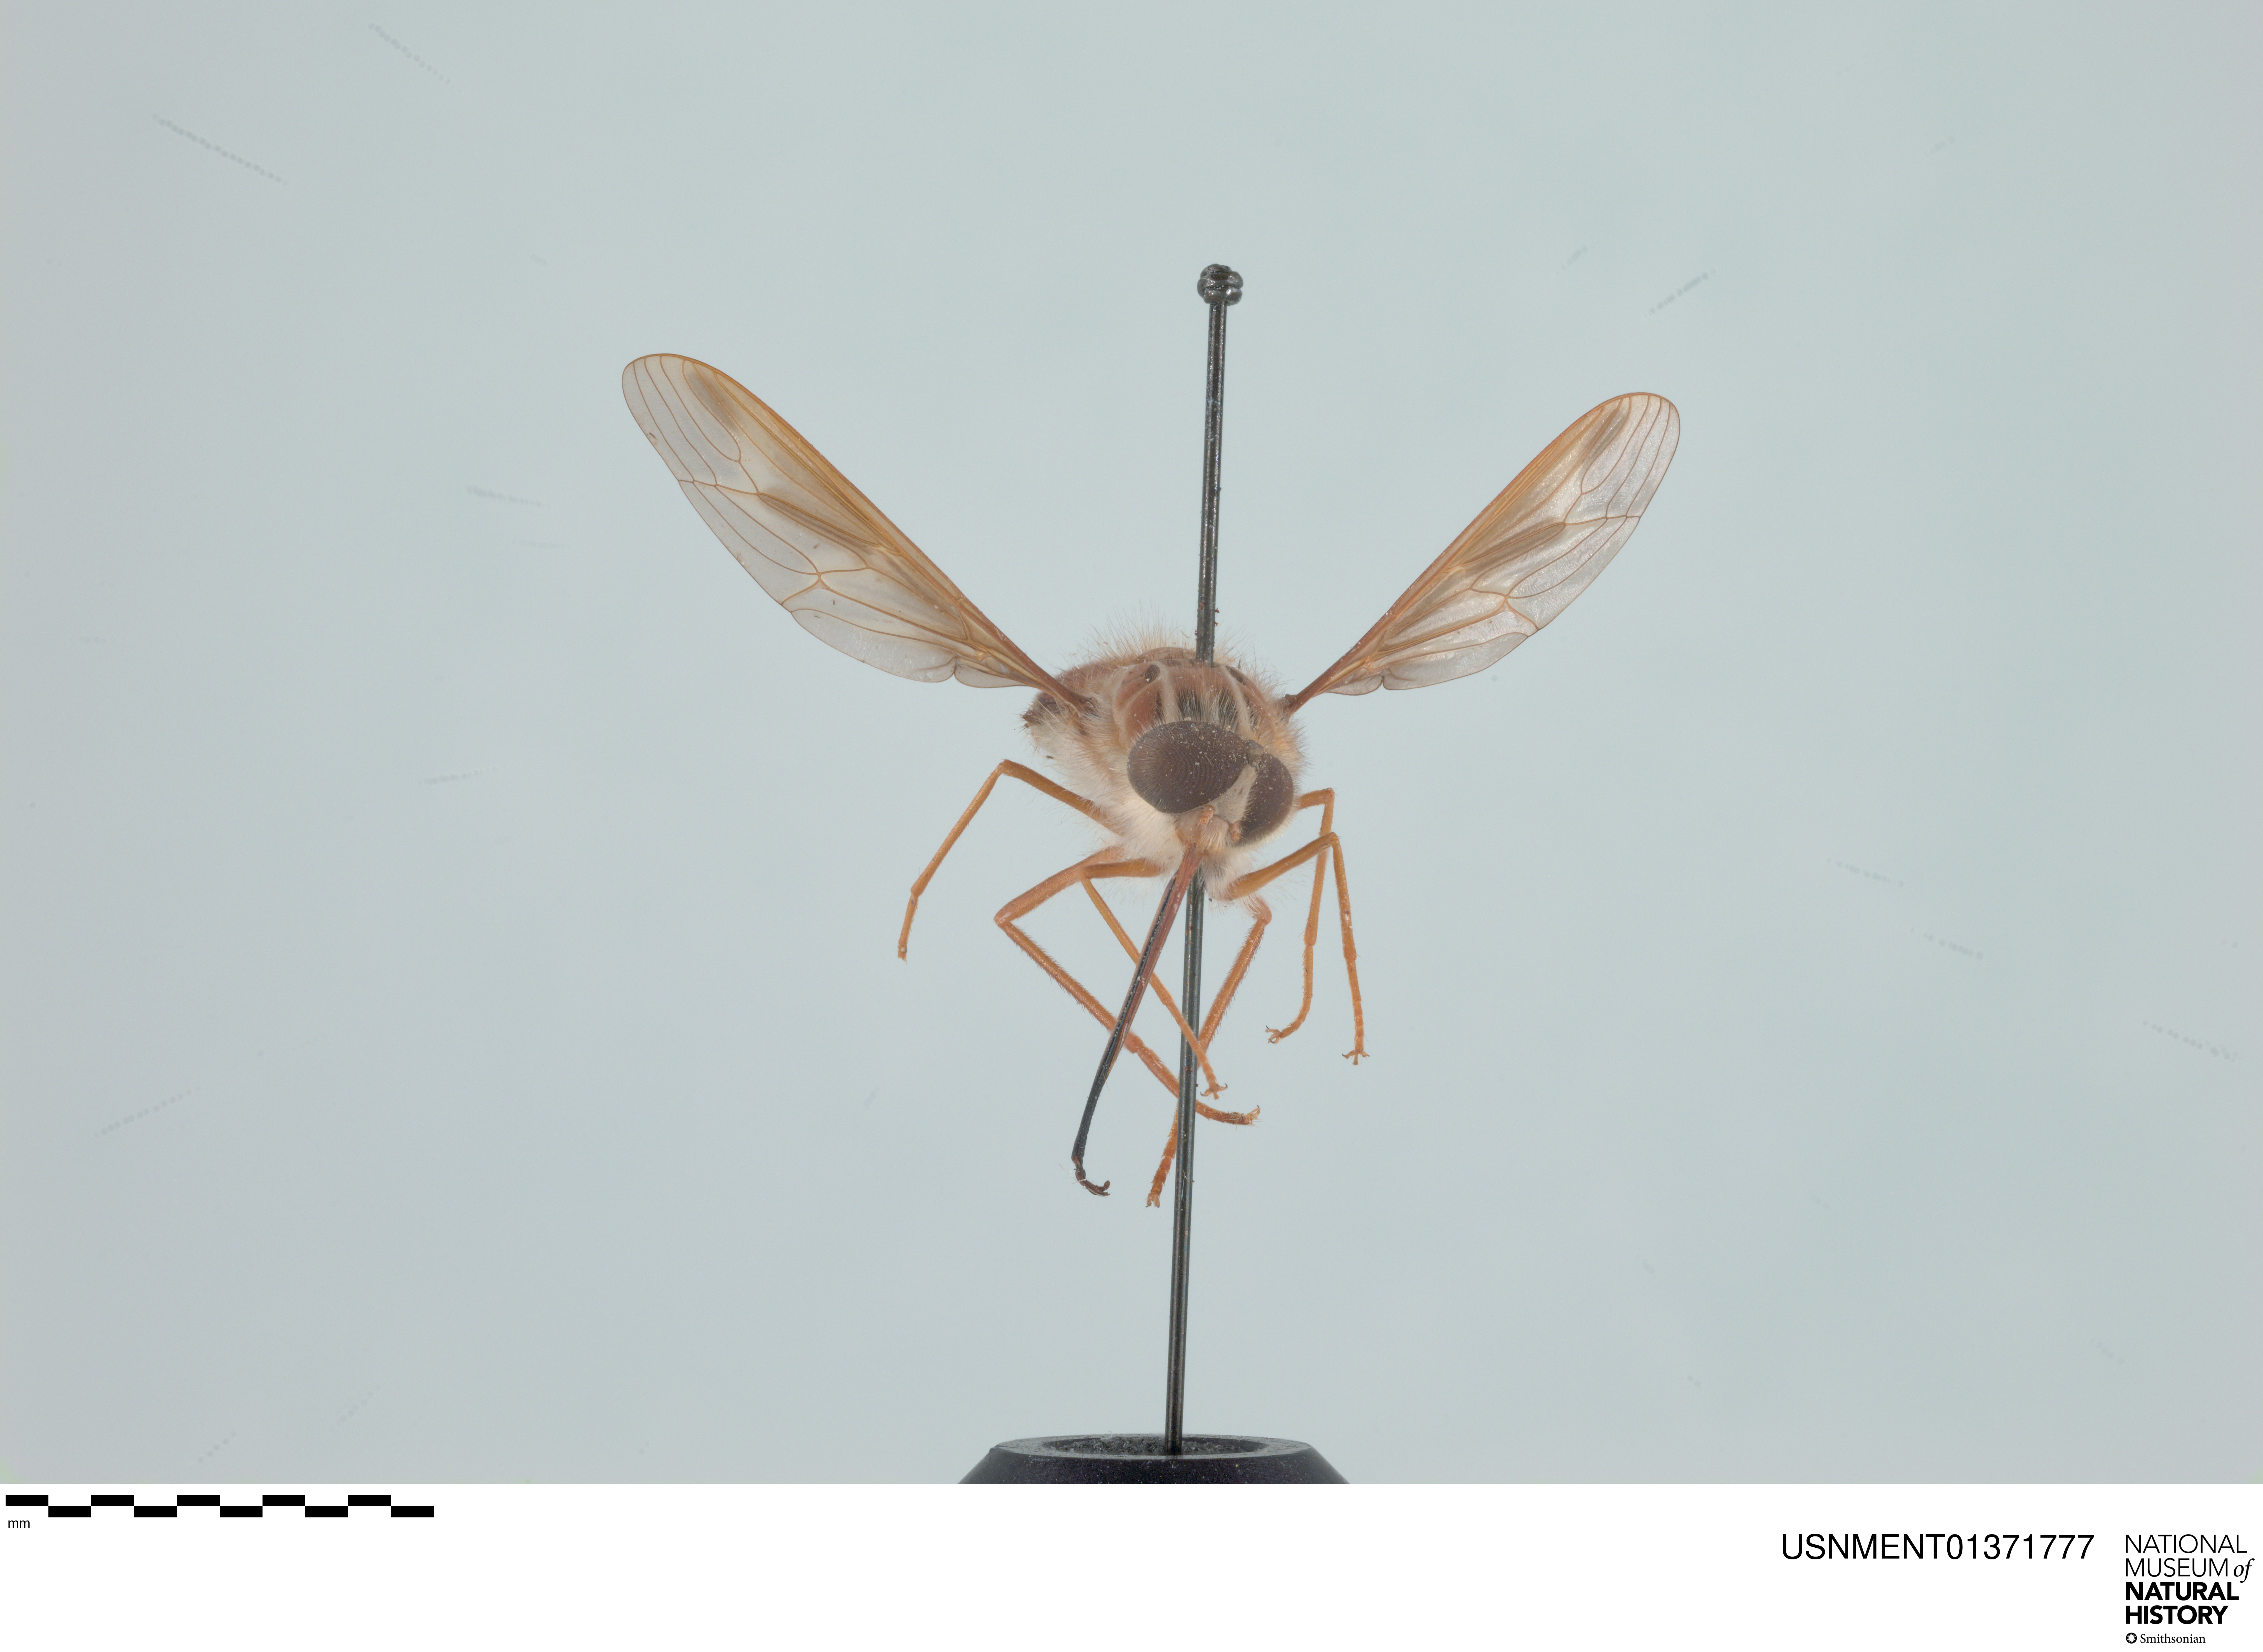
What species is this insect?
Hirmoneura nubipennis (also Trichophthalma nubipennis)
